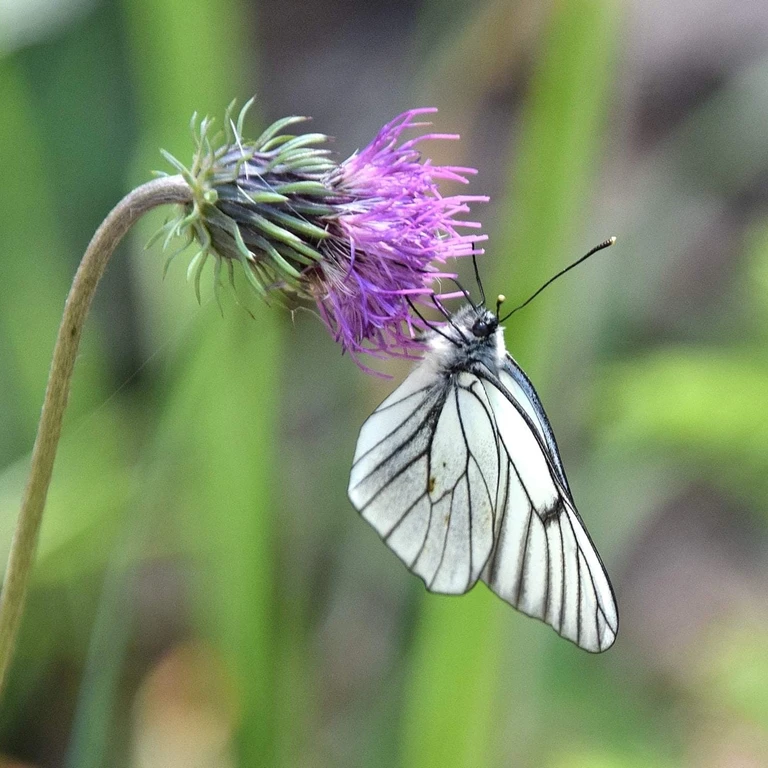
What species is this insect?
Aporia crataegi
